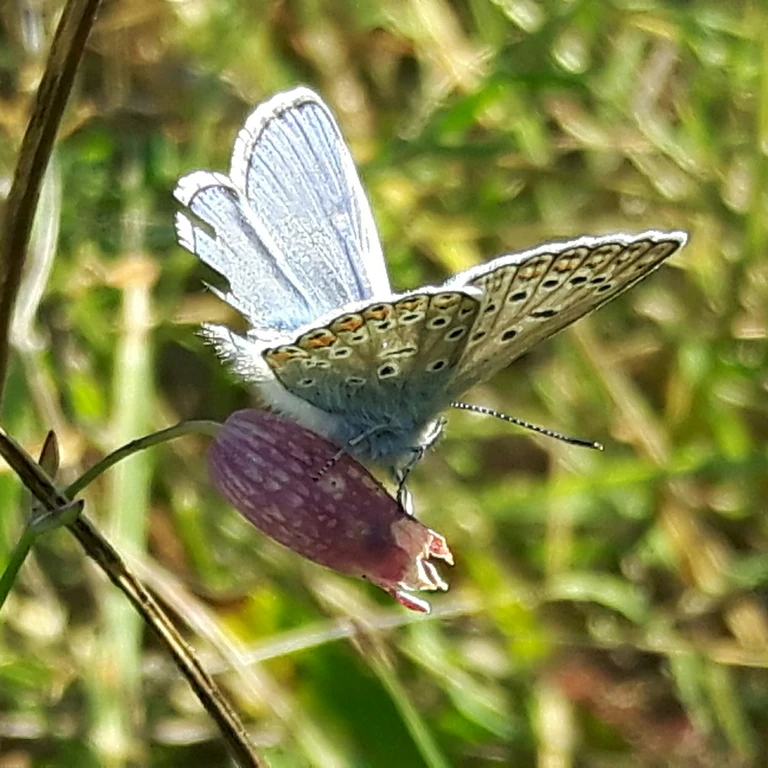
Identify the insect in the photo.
Polyommatus icarus
